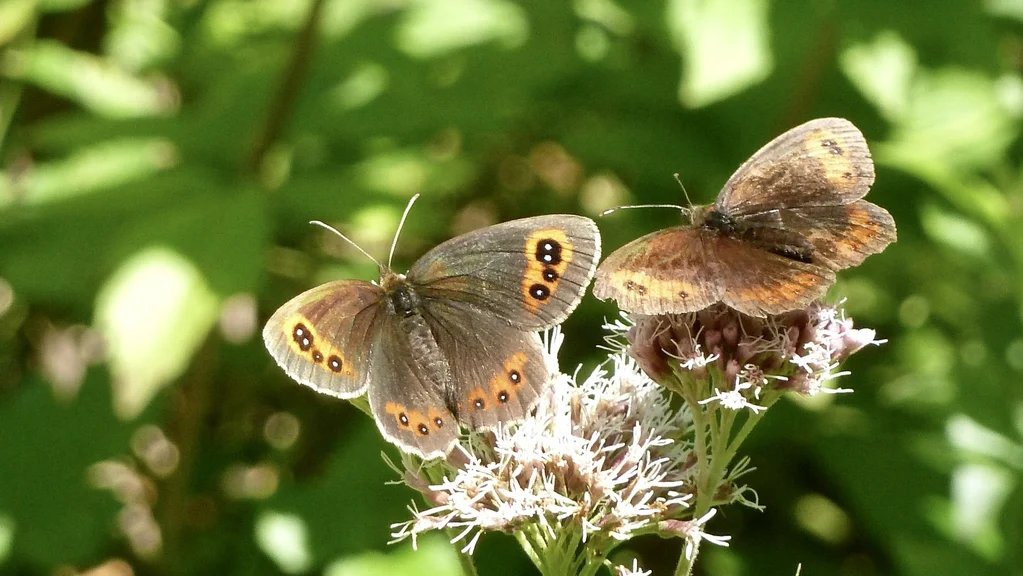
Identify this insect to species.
Erebia aethiops
